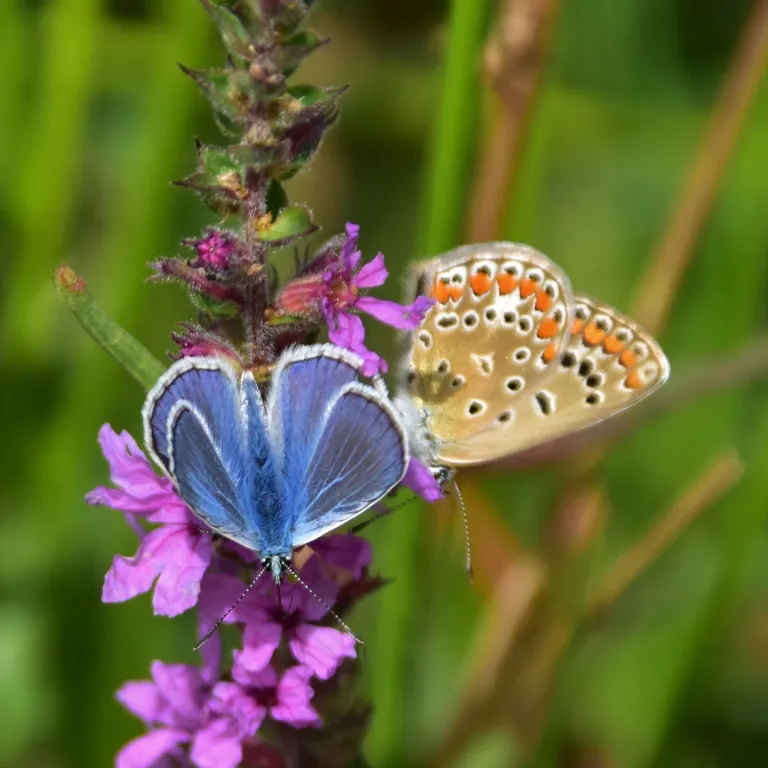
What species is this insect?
Polyommatus icarus
